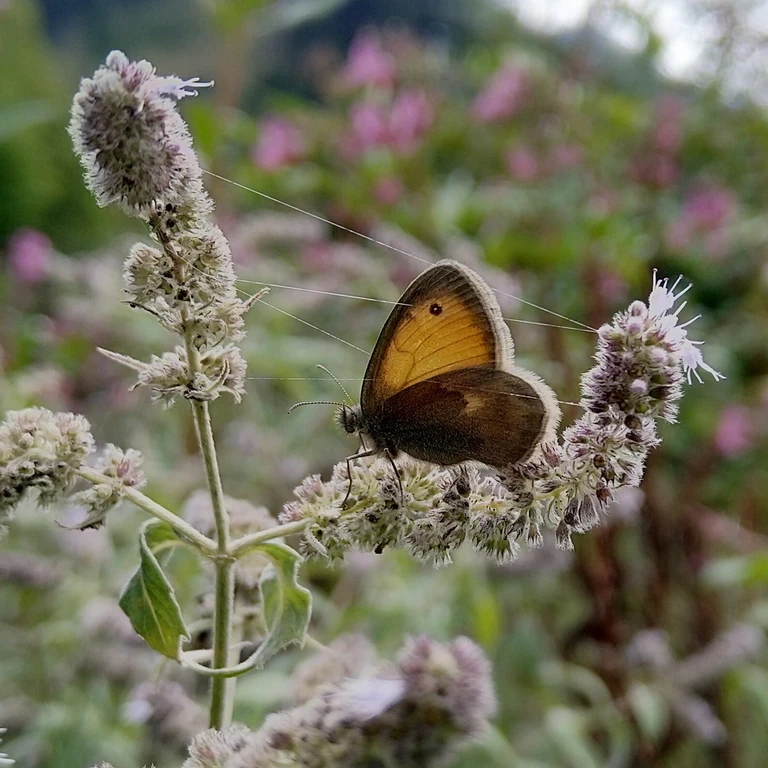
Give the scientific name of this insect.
Coenonympha pamphilus
